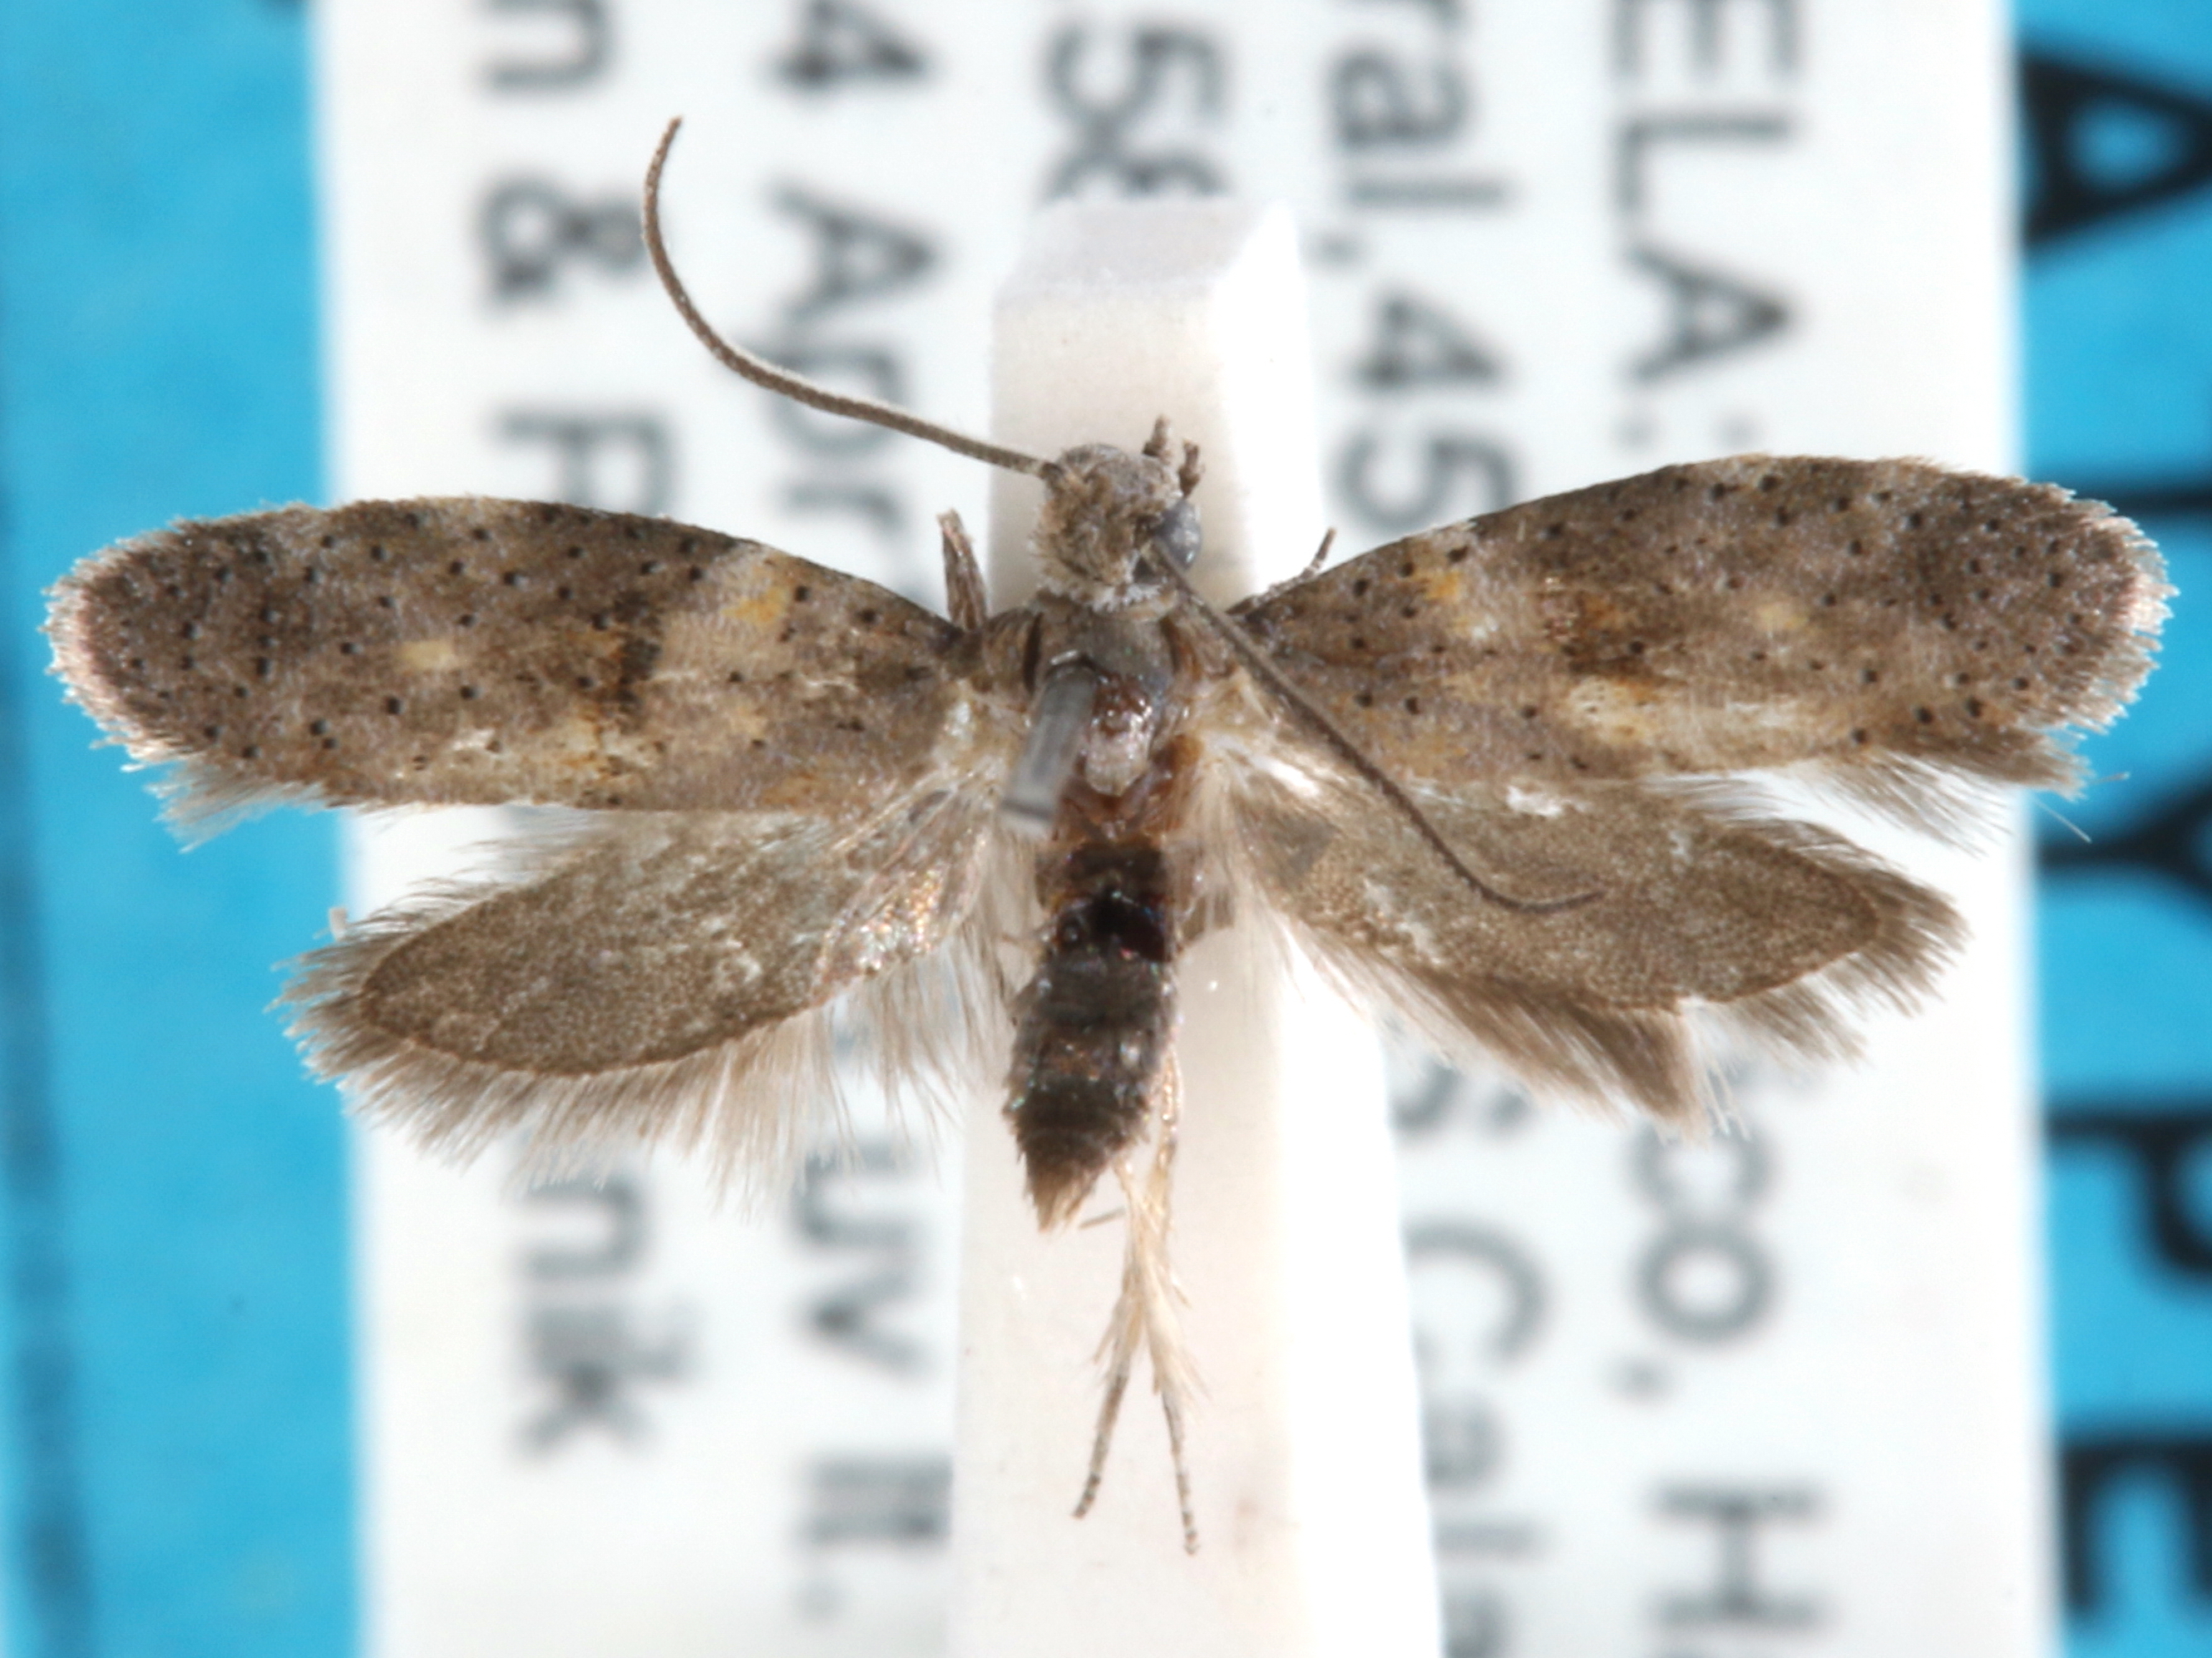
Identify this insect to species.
Spiladarcha adamskii
